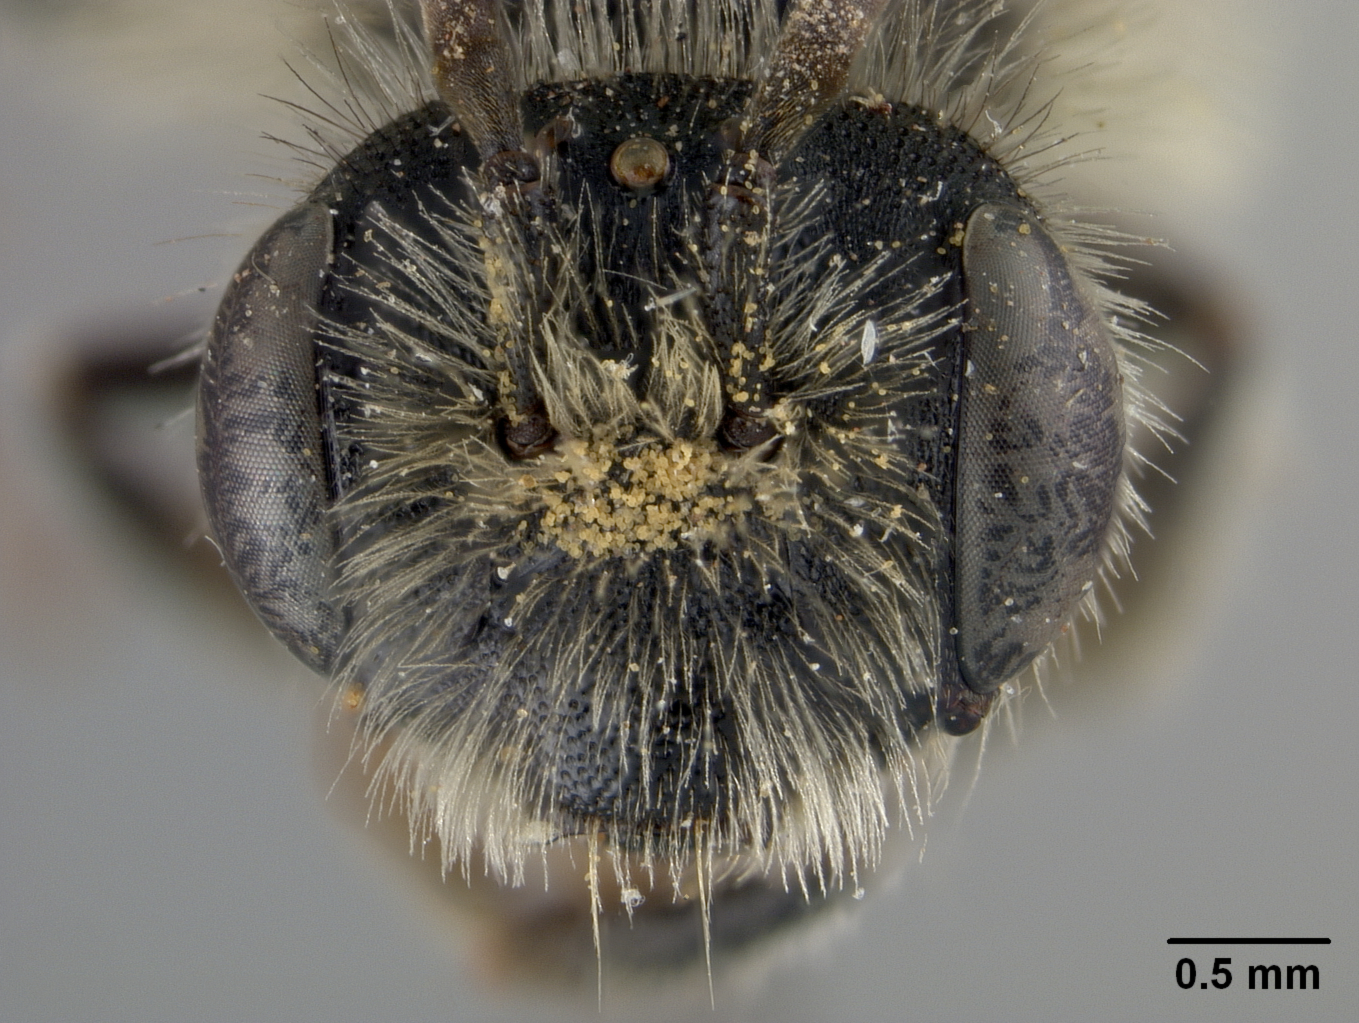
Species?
Andrena incanescens
